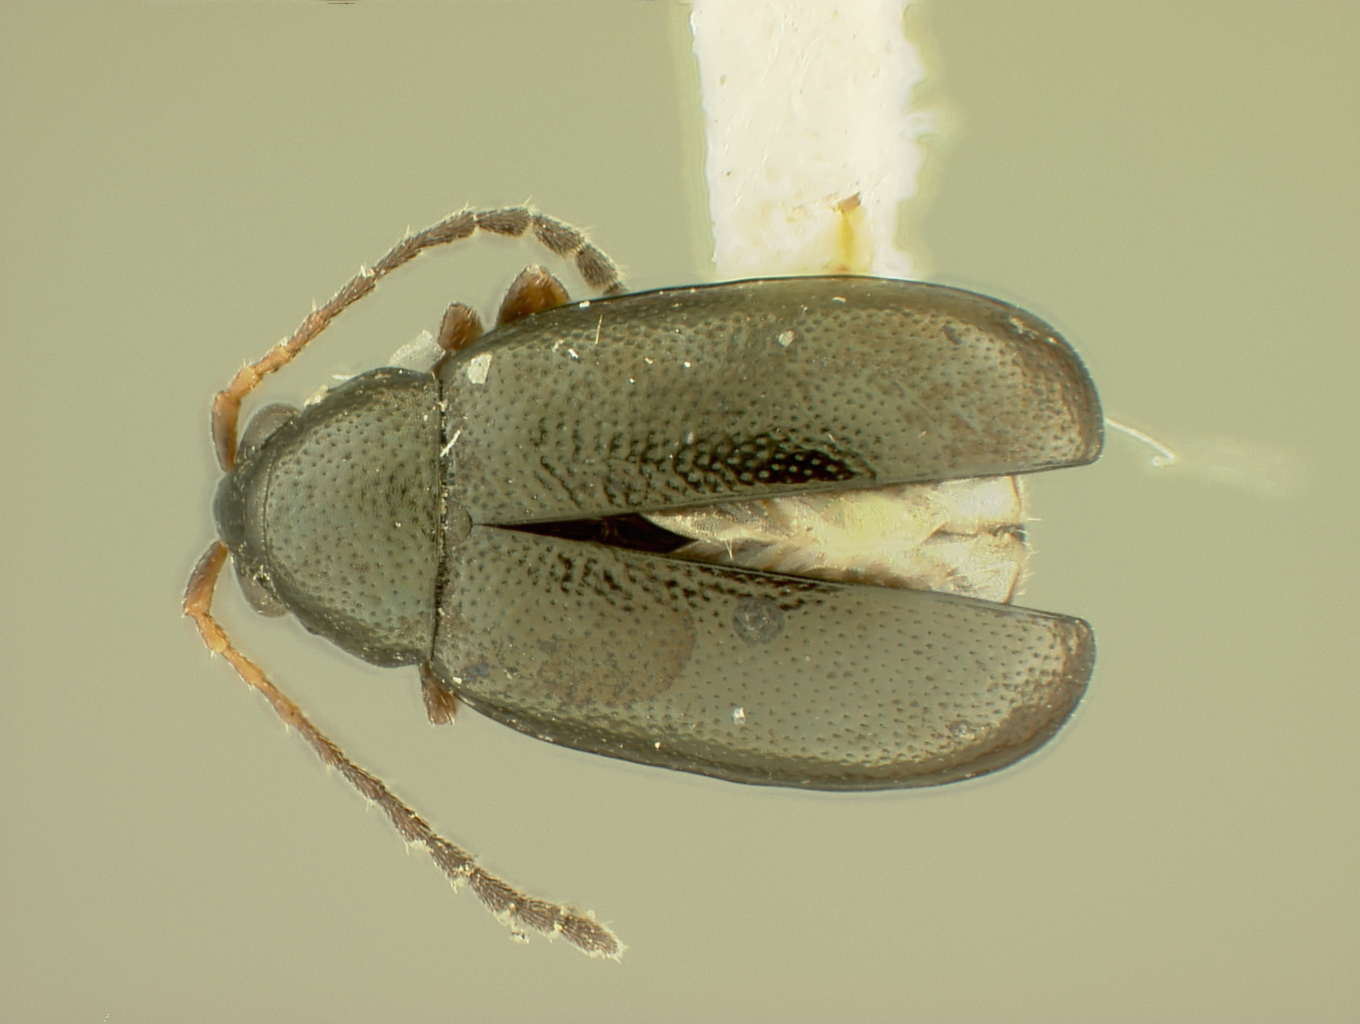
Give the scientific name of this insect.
Phyllotreta fulgida
